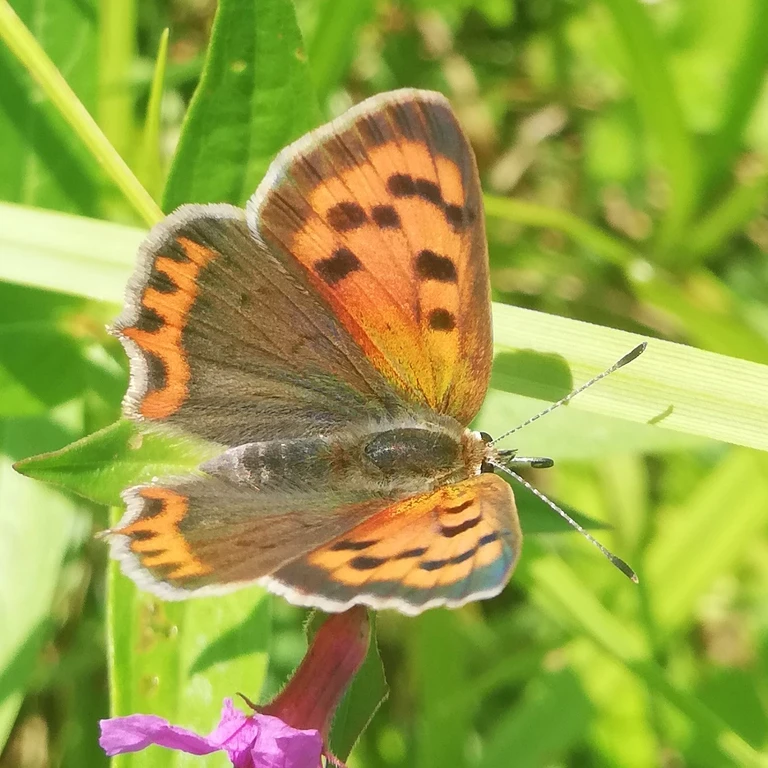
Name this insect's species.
Lycaena phlaeas
